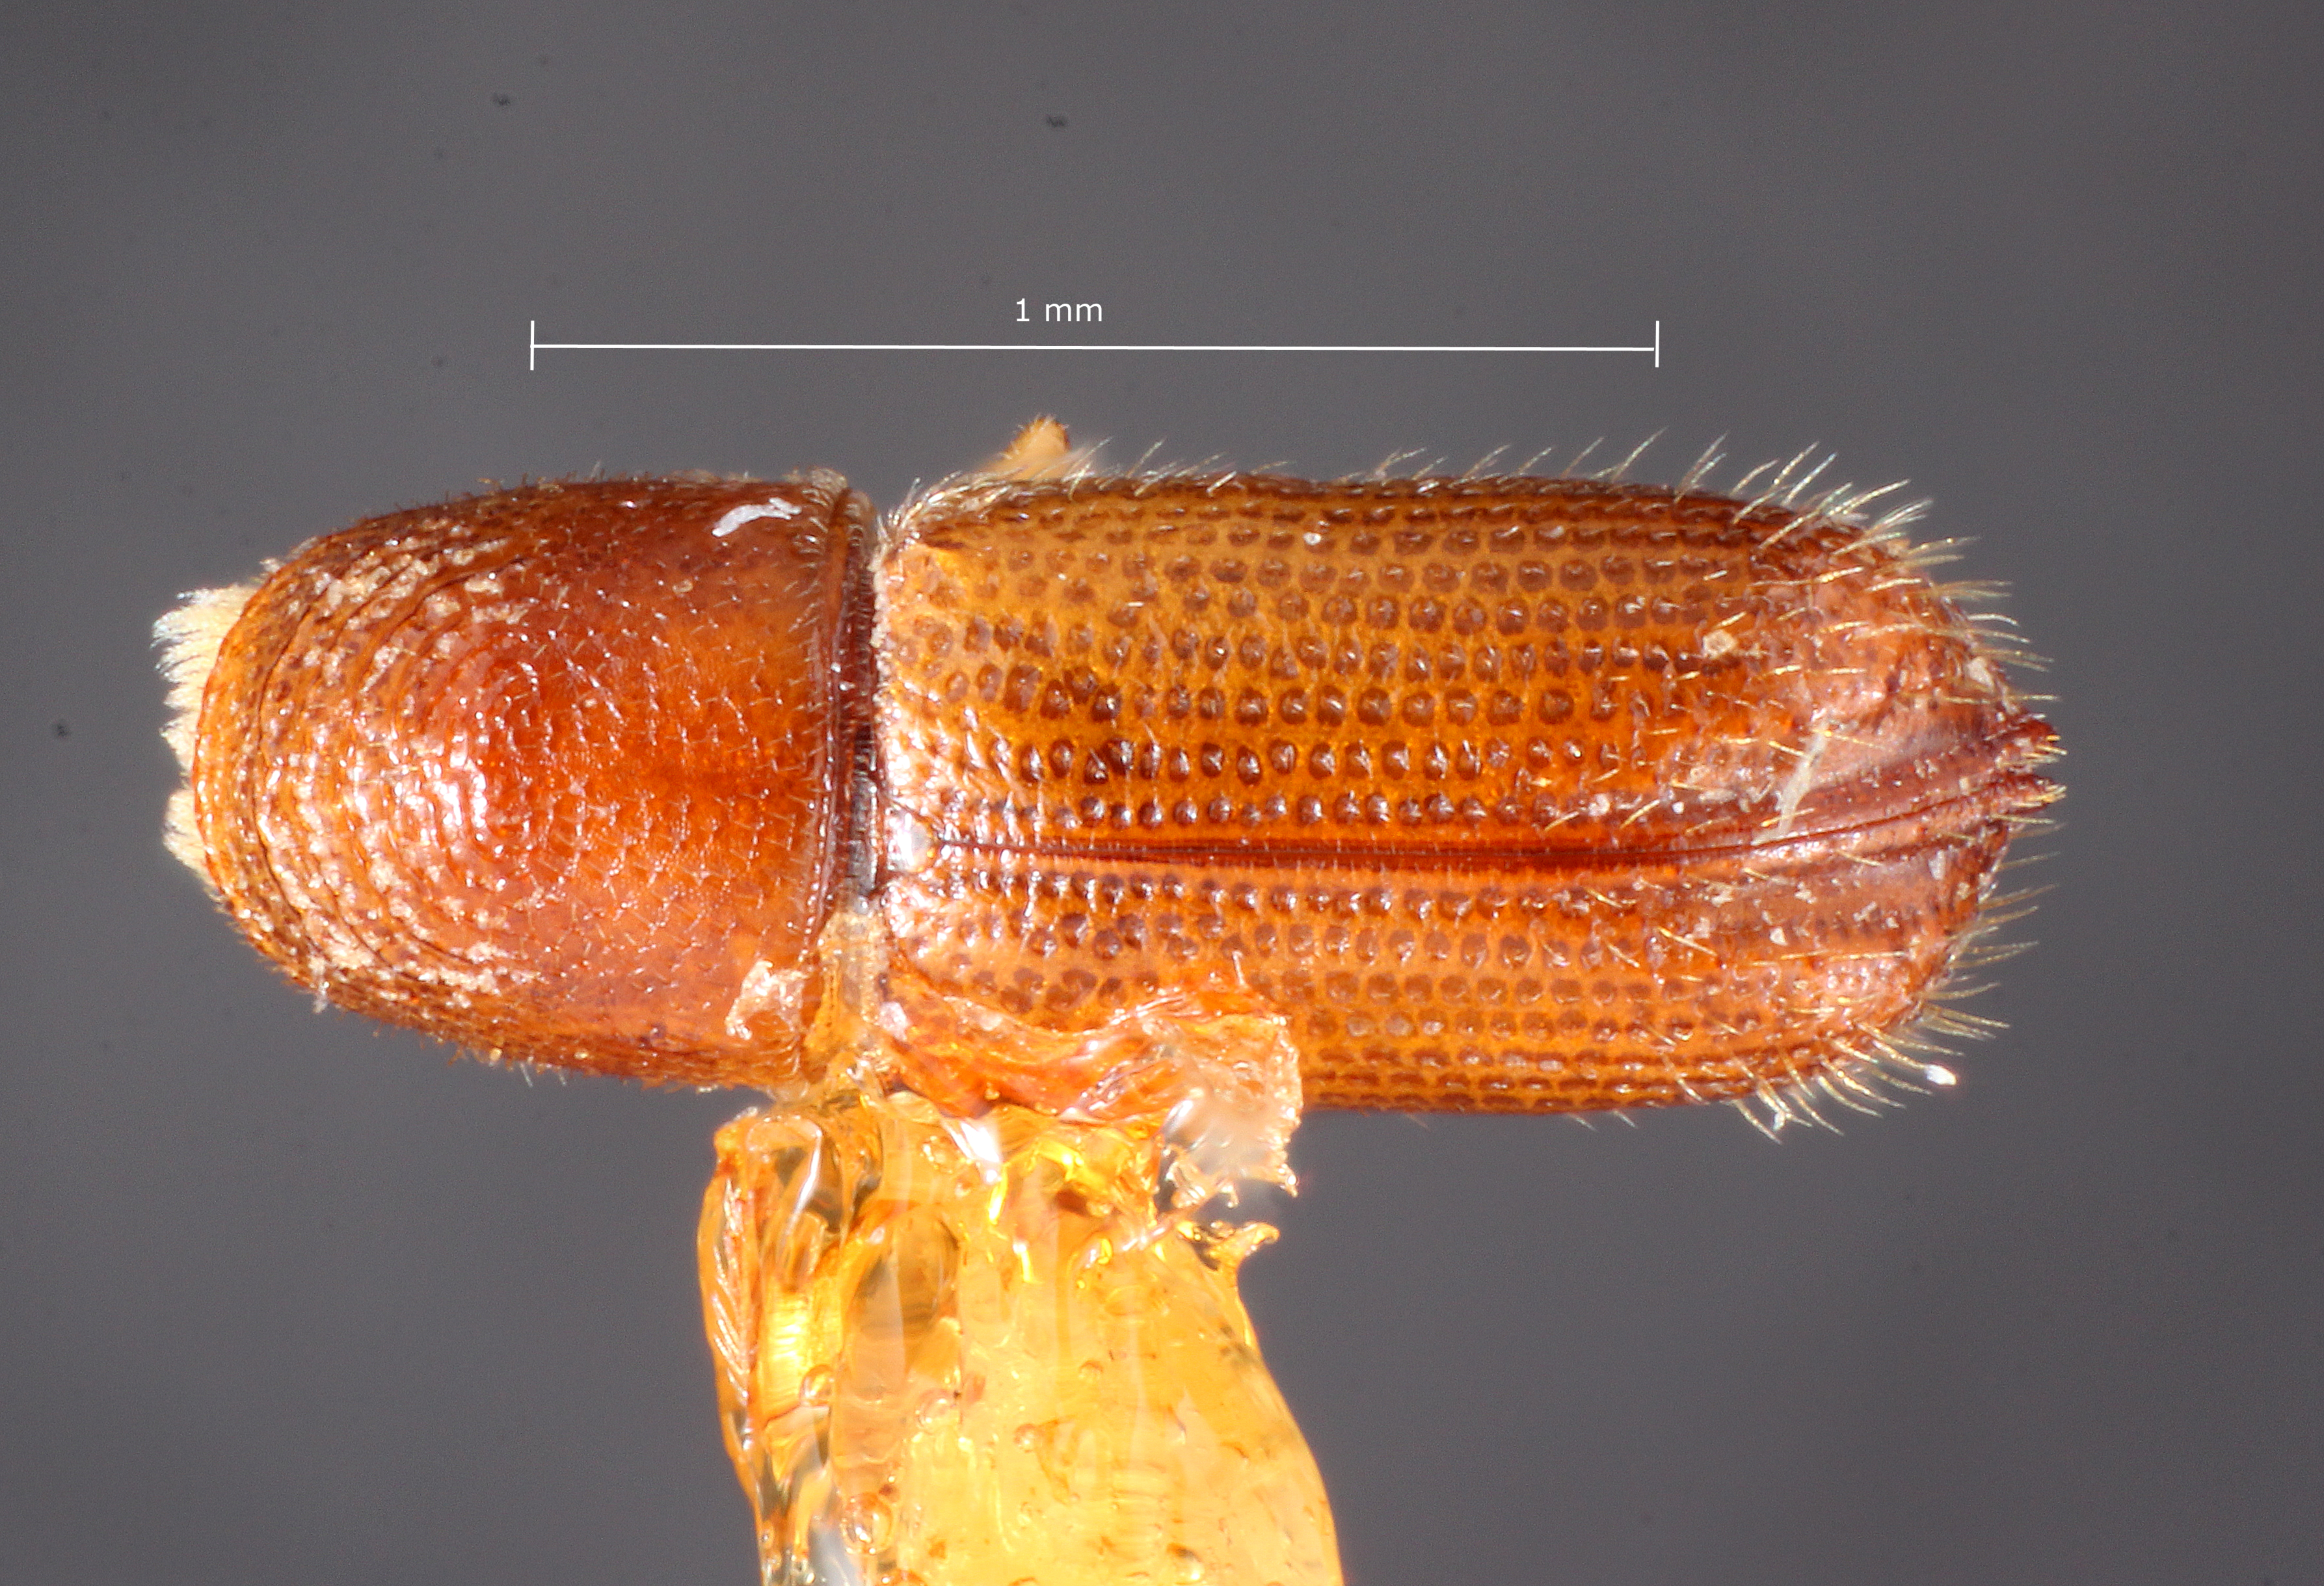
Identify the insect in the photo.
Pityophthorus coronarius
